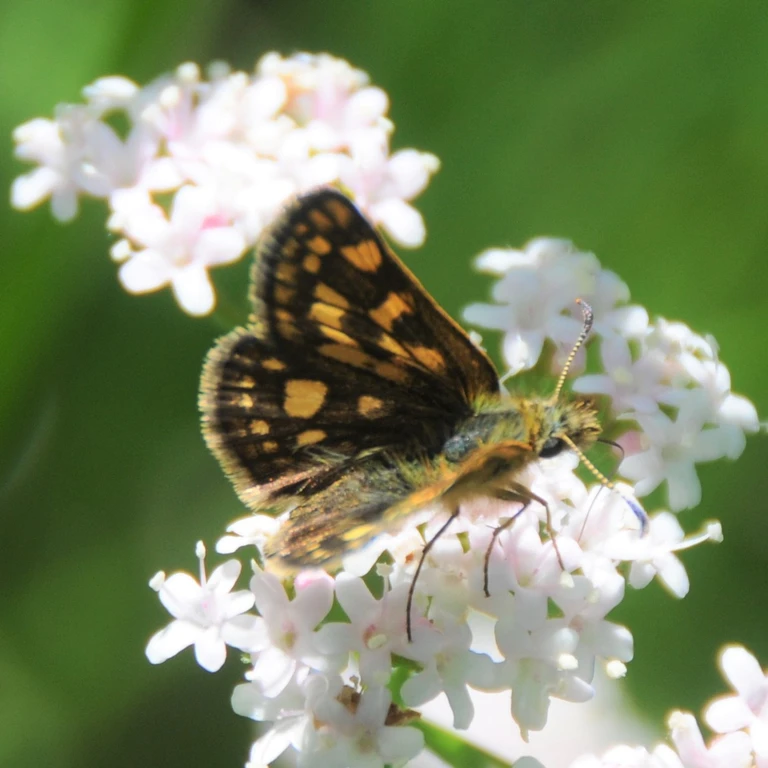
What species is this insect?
Carterocephalus palaemon
